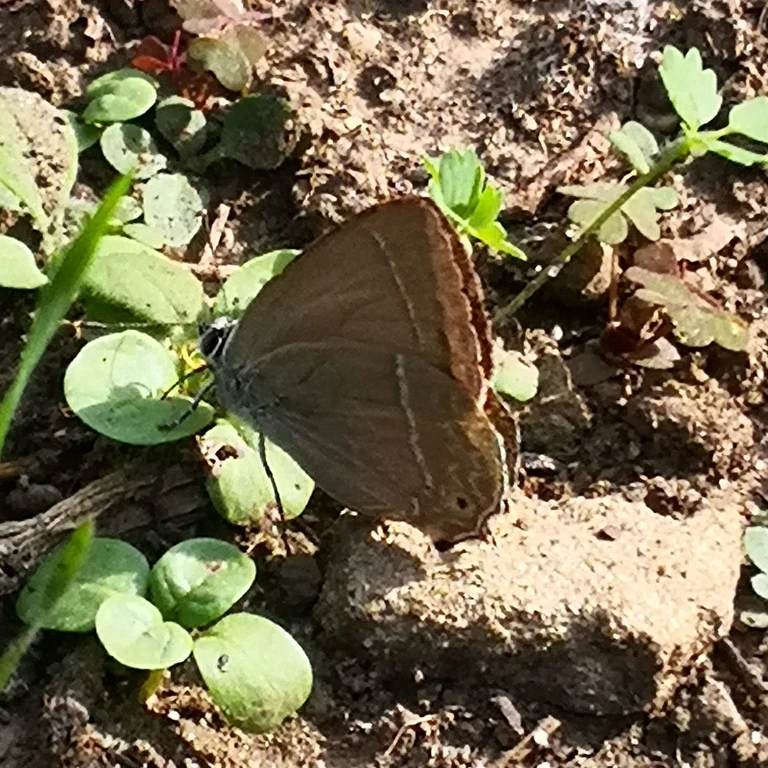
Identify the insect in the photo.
Favonius quercus (also Quercusia quercus)
